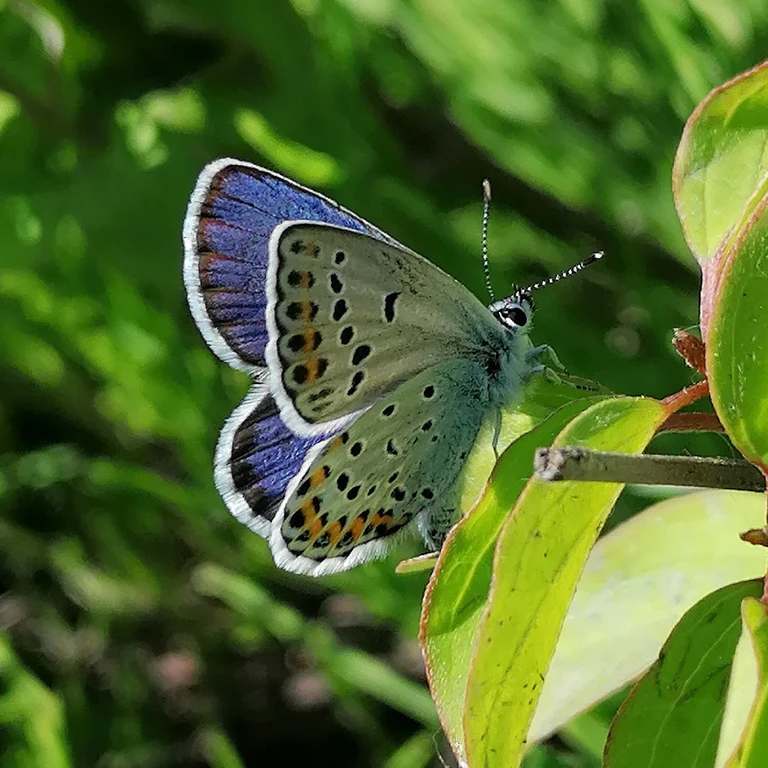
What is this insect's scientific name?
Plebejus argyrognomon
